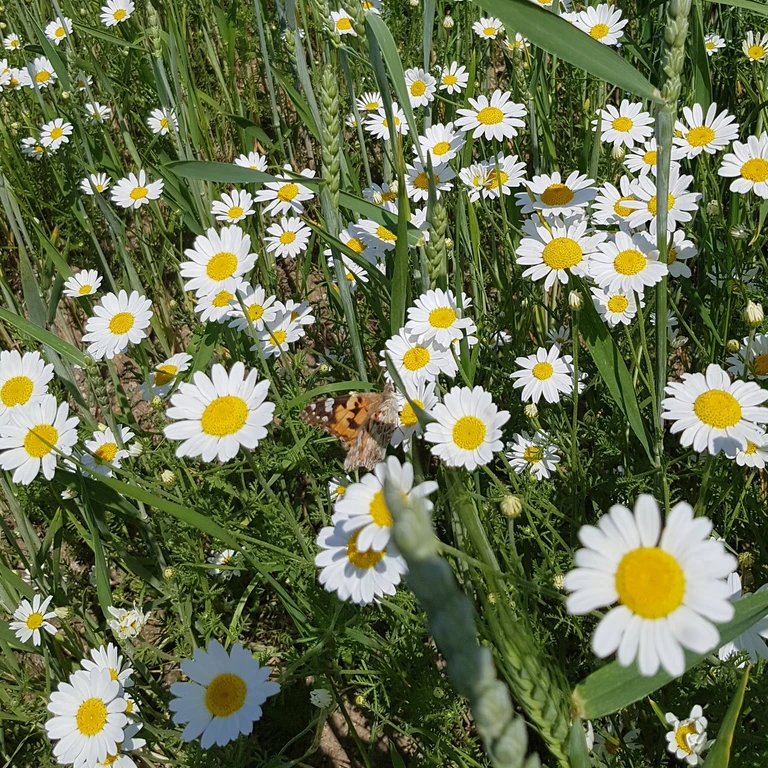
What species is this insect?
Vanessa cardui
